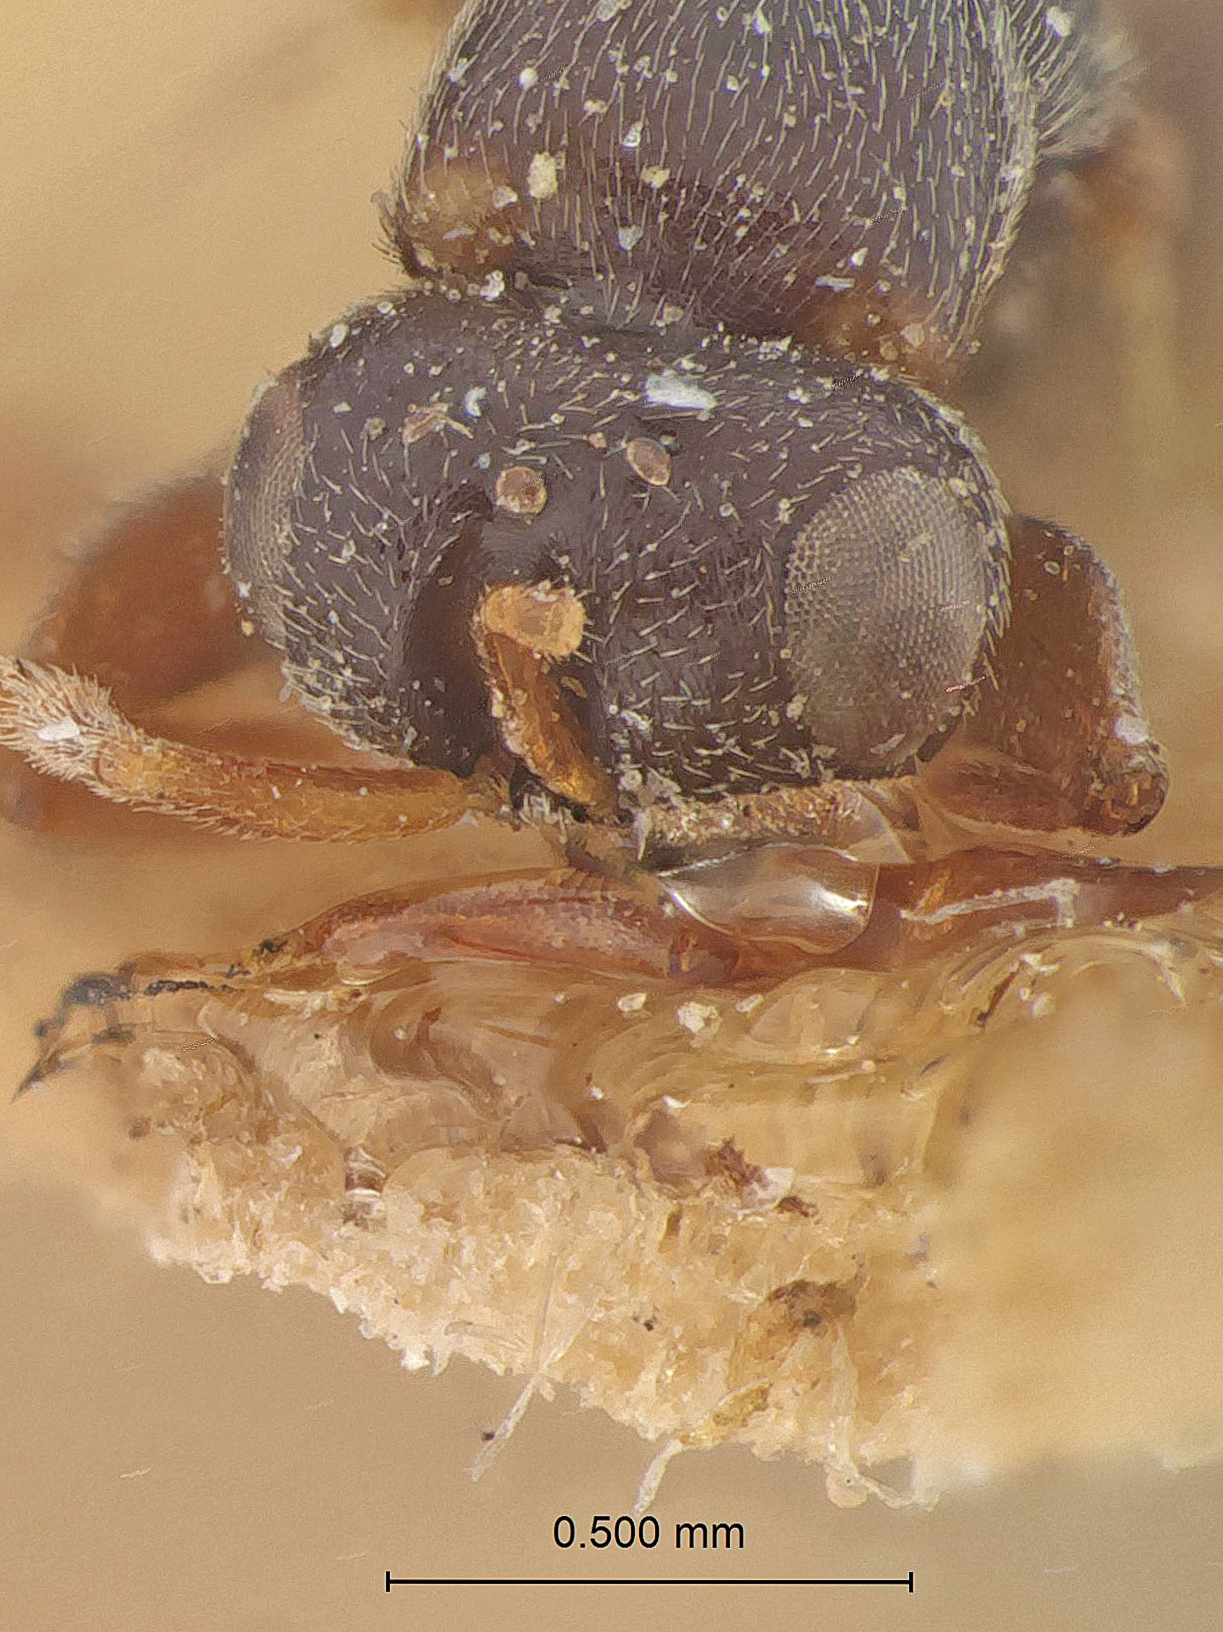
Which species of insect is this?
Isosoma indica
